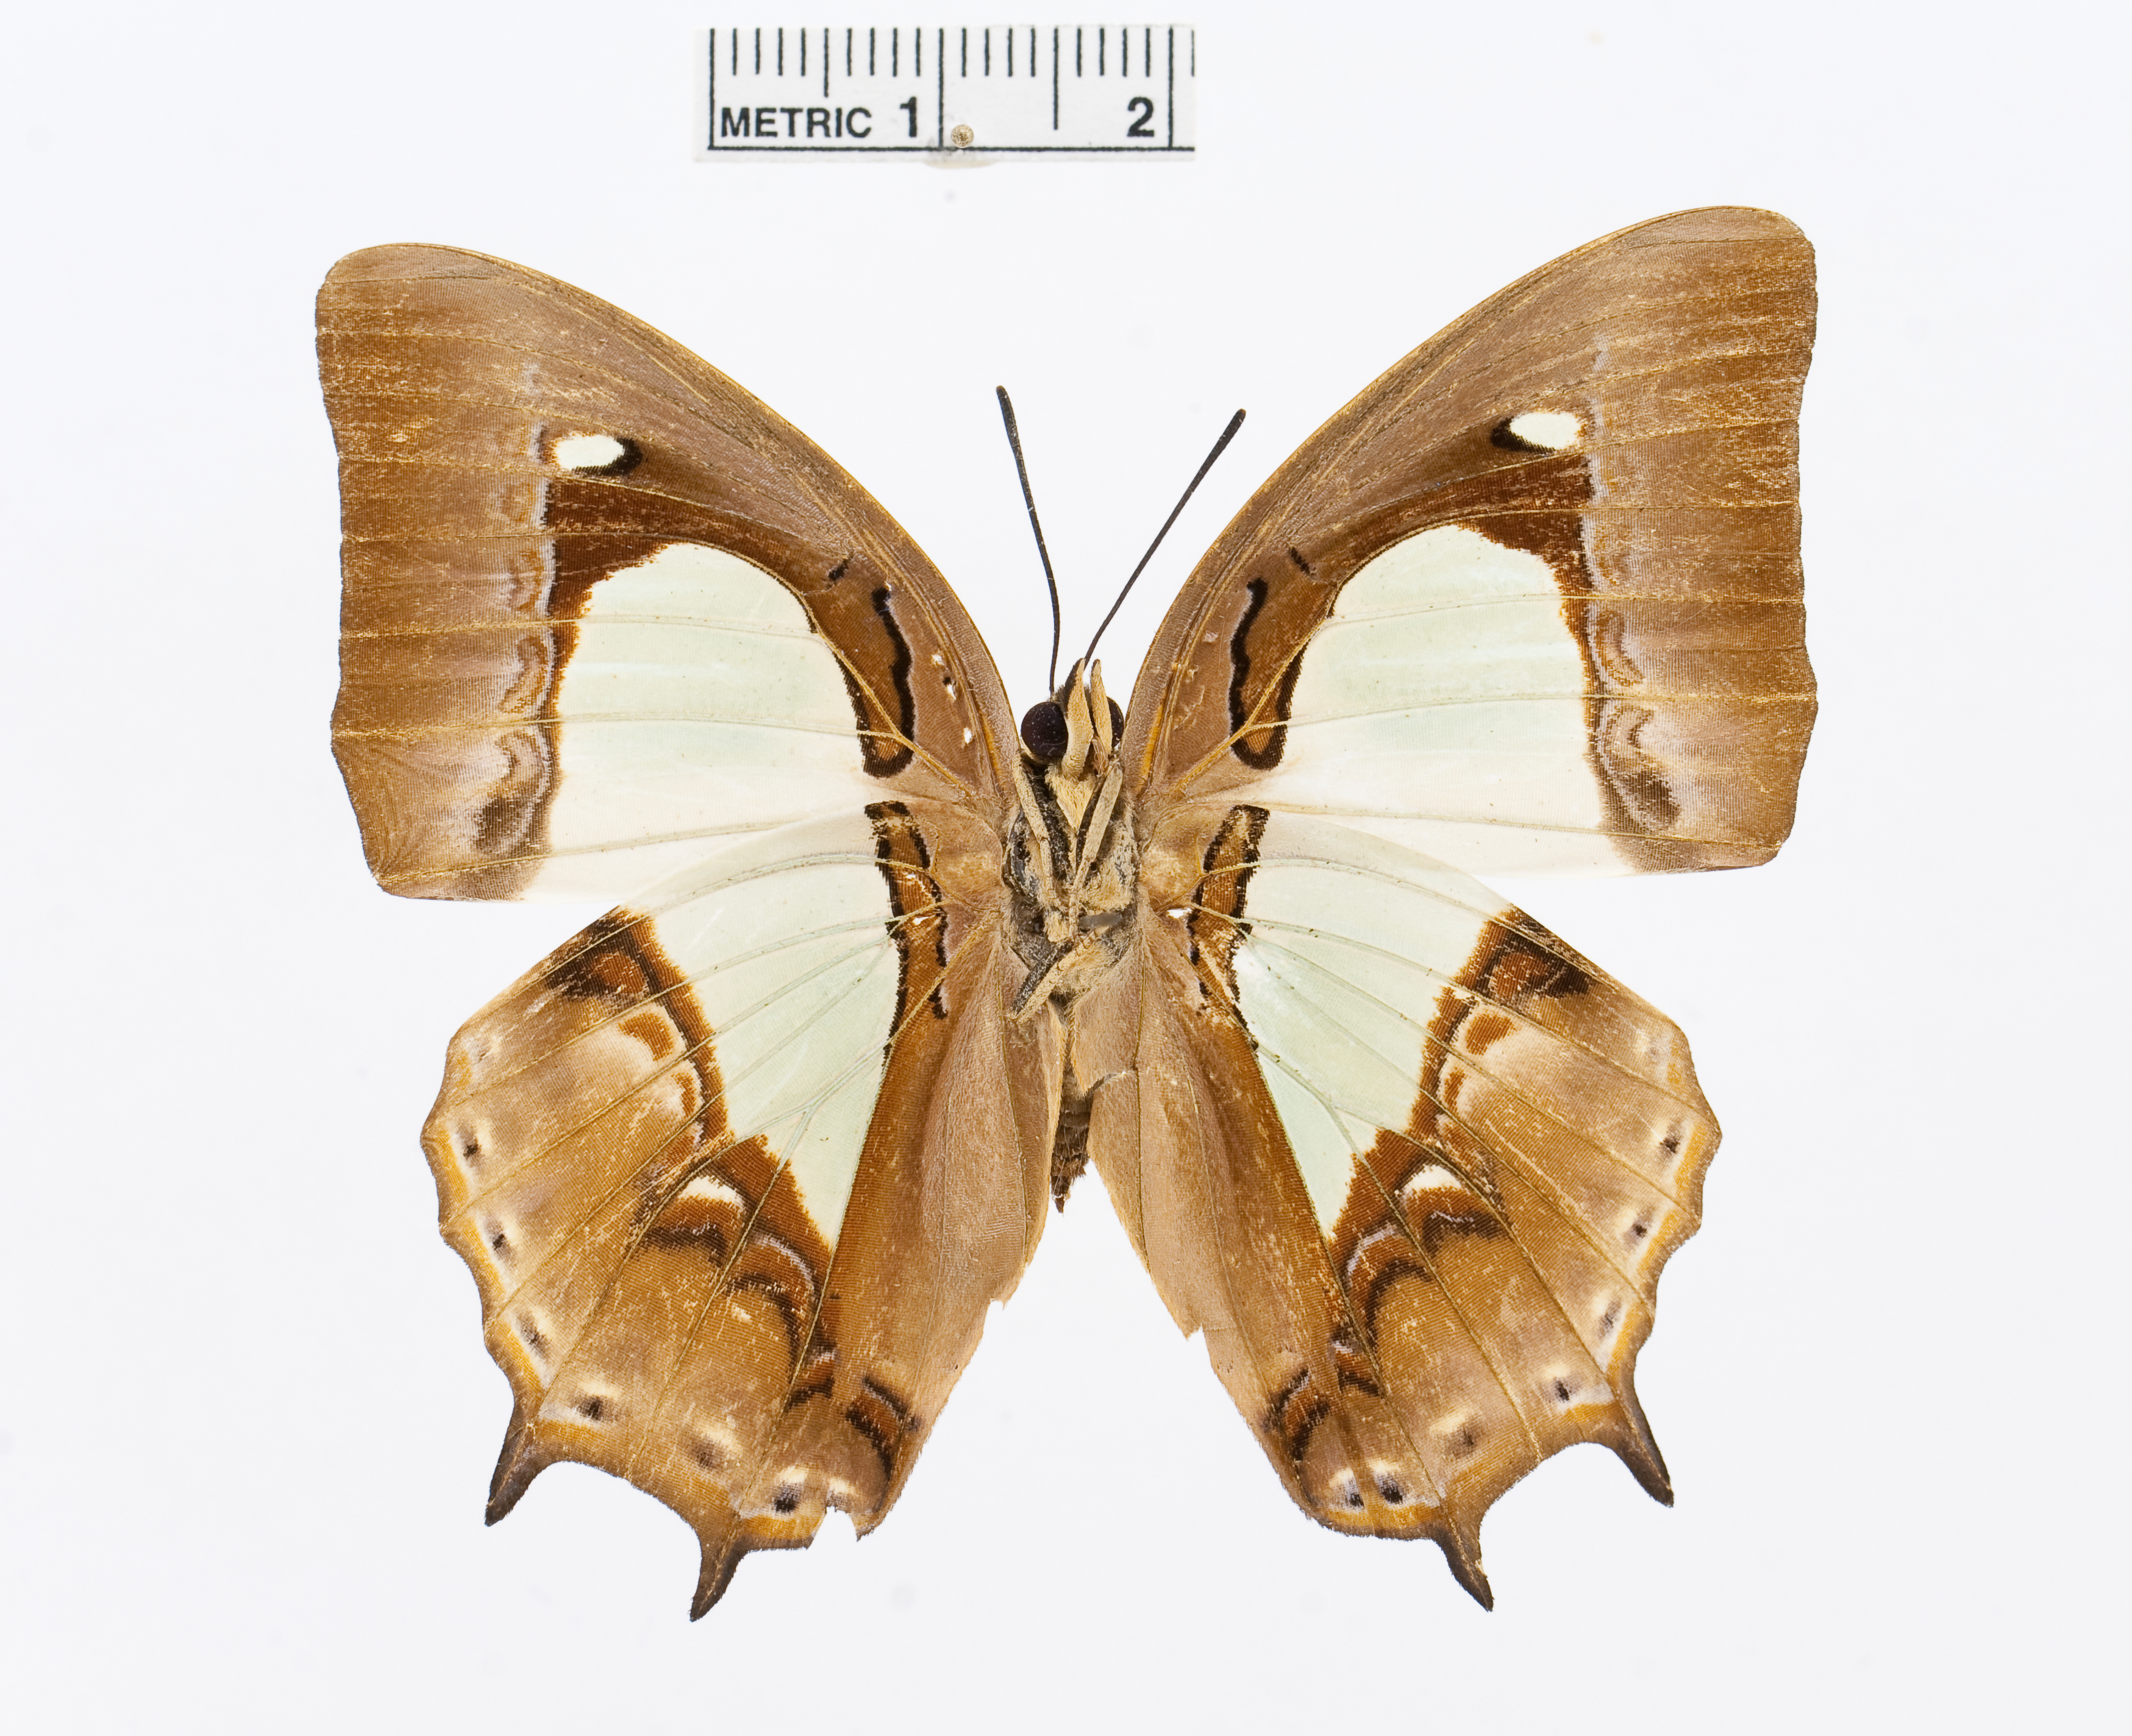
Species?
Polyura hebe
